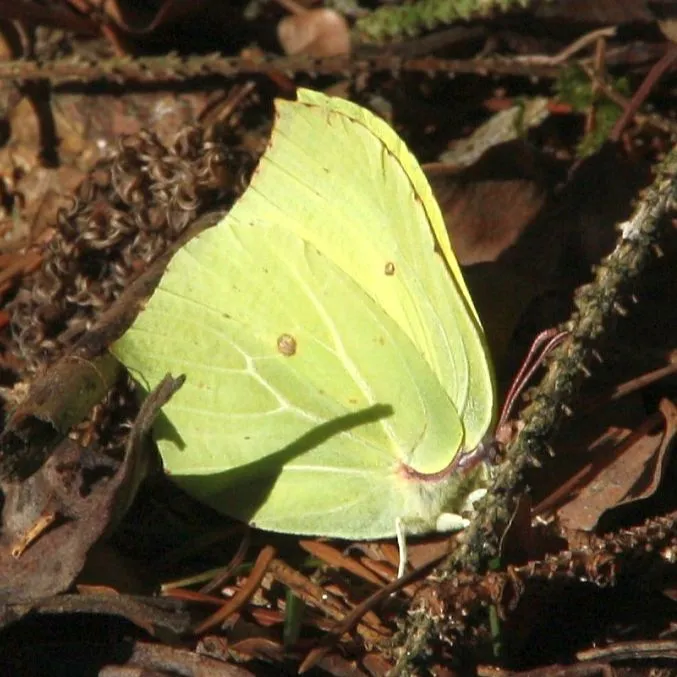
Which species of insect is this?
Gonepteryx rhamni
